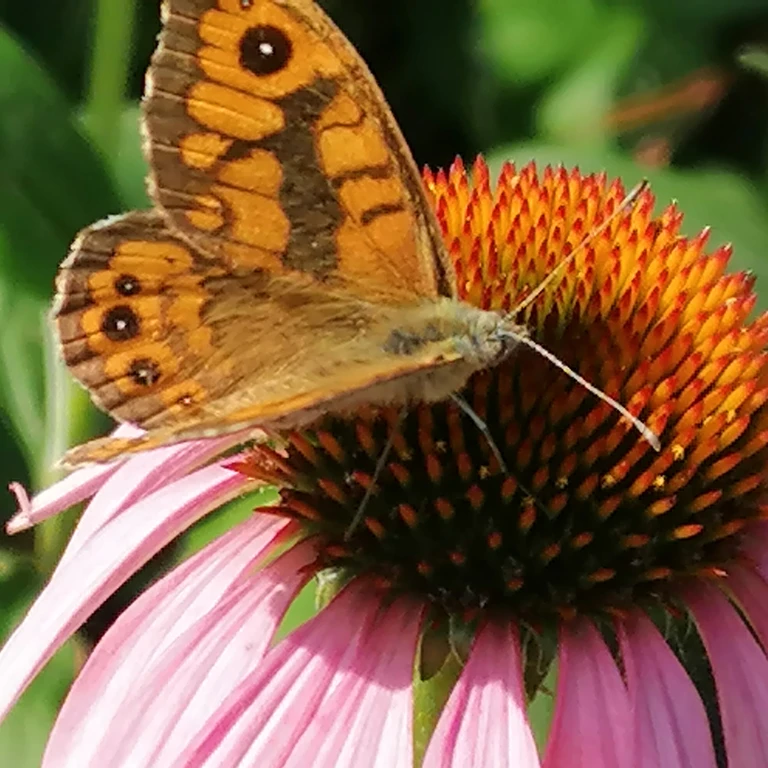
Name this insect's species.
Lasiommata megera (also Pararge megera)
